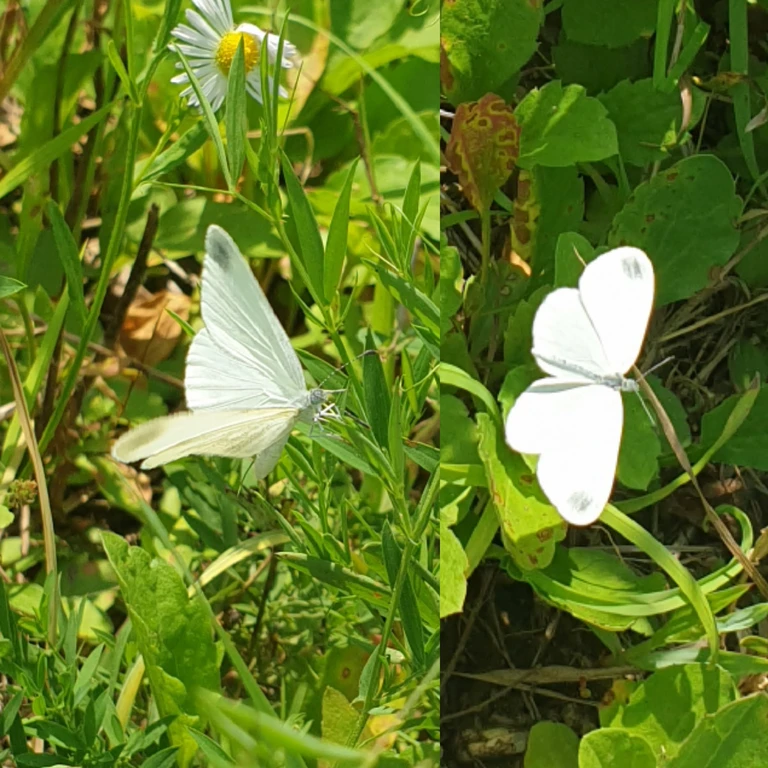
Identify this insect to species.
Leptidea sinapis/juvernica
